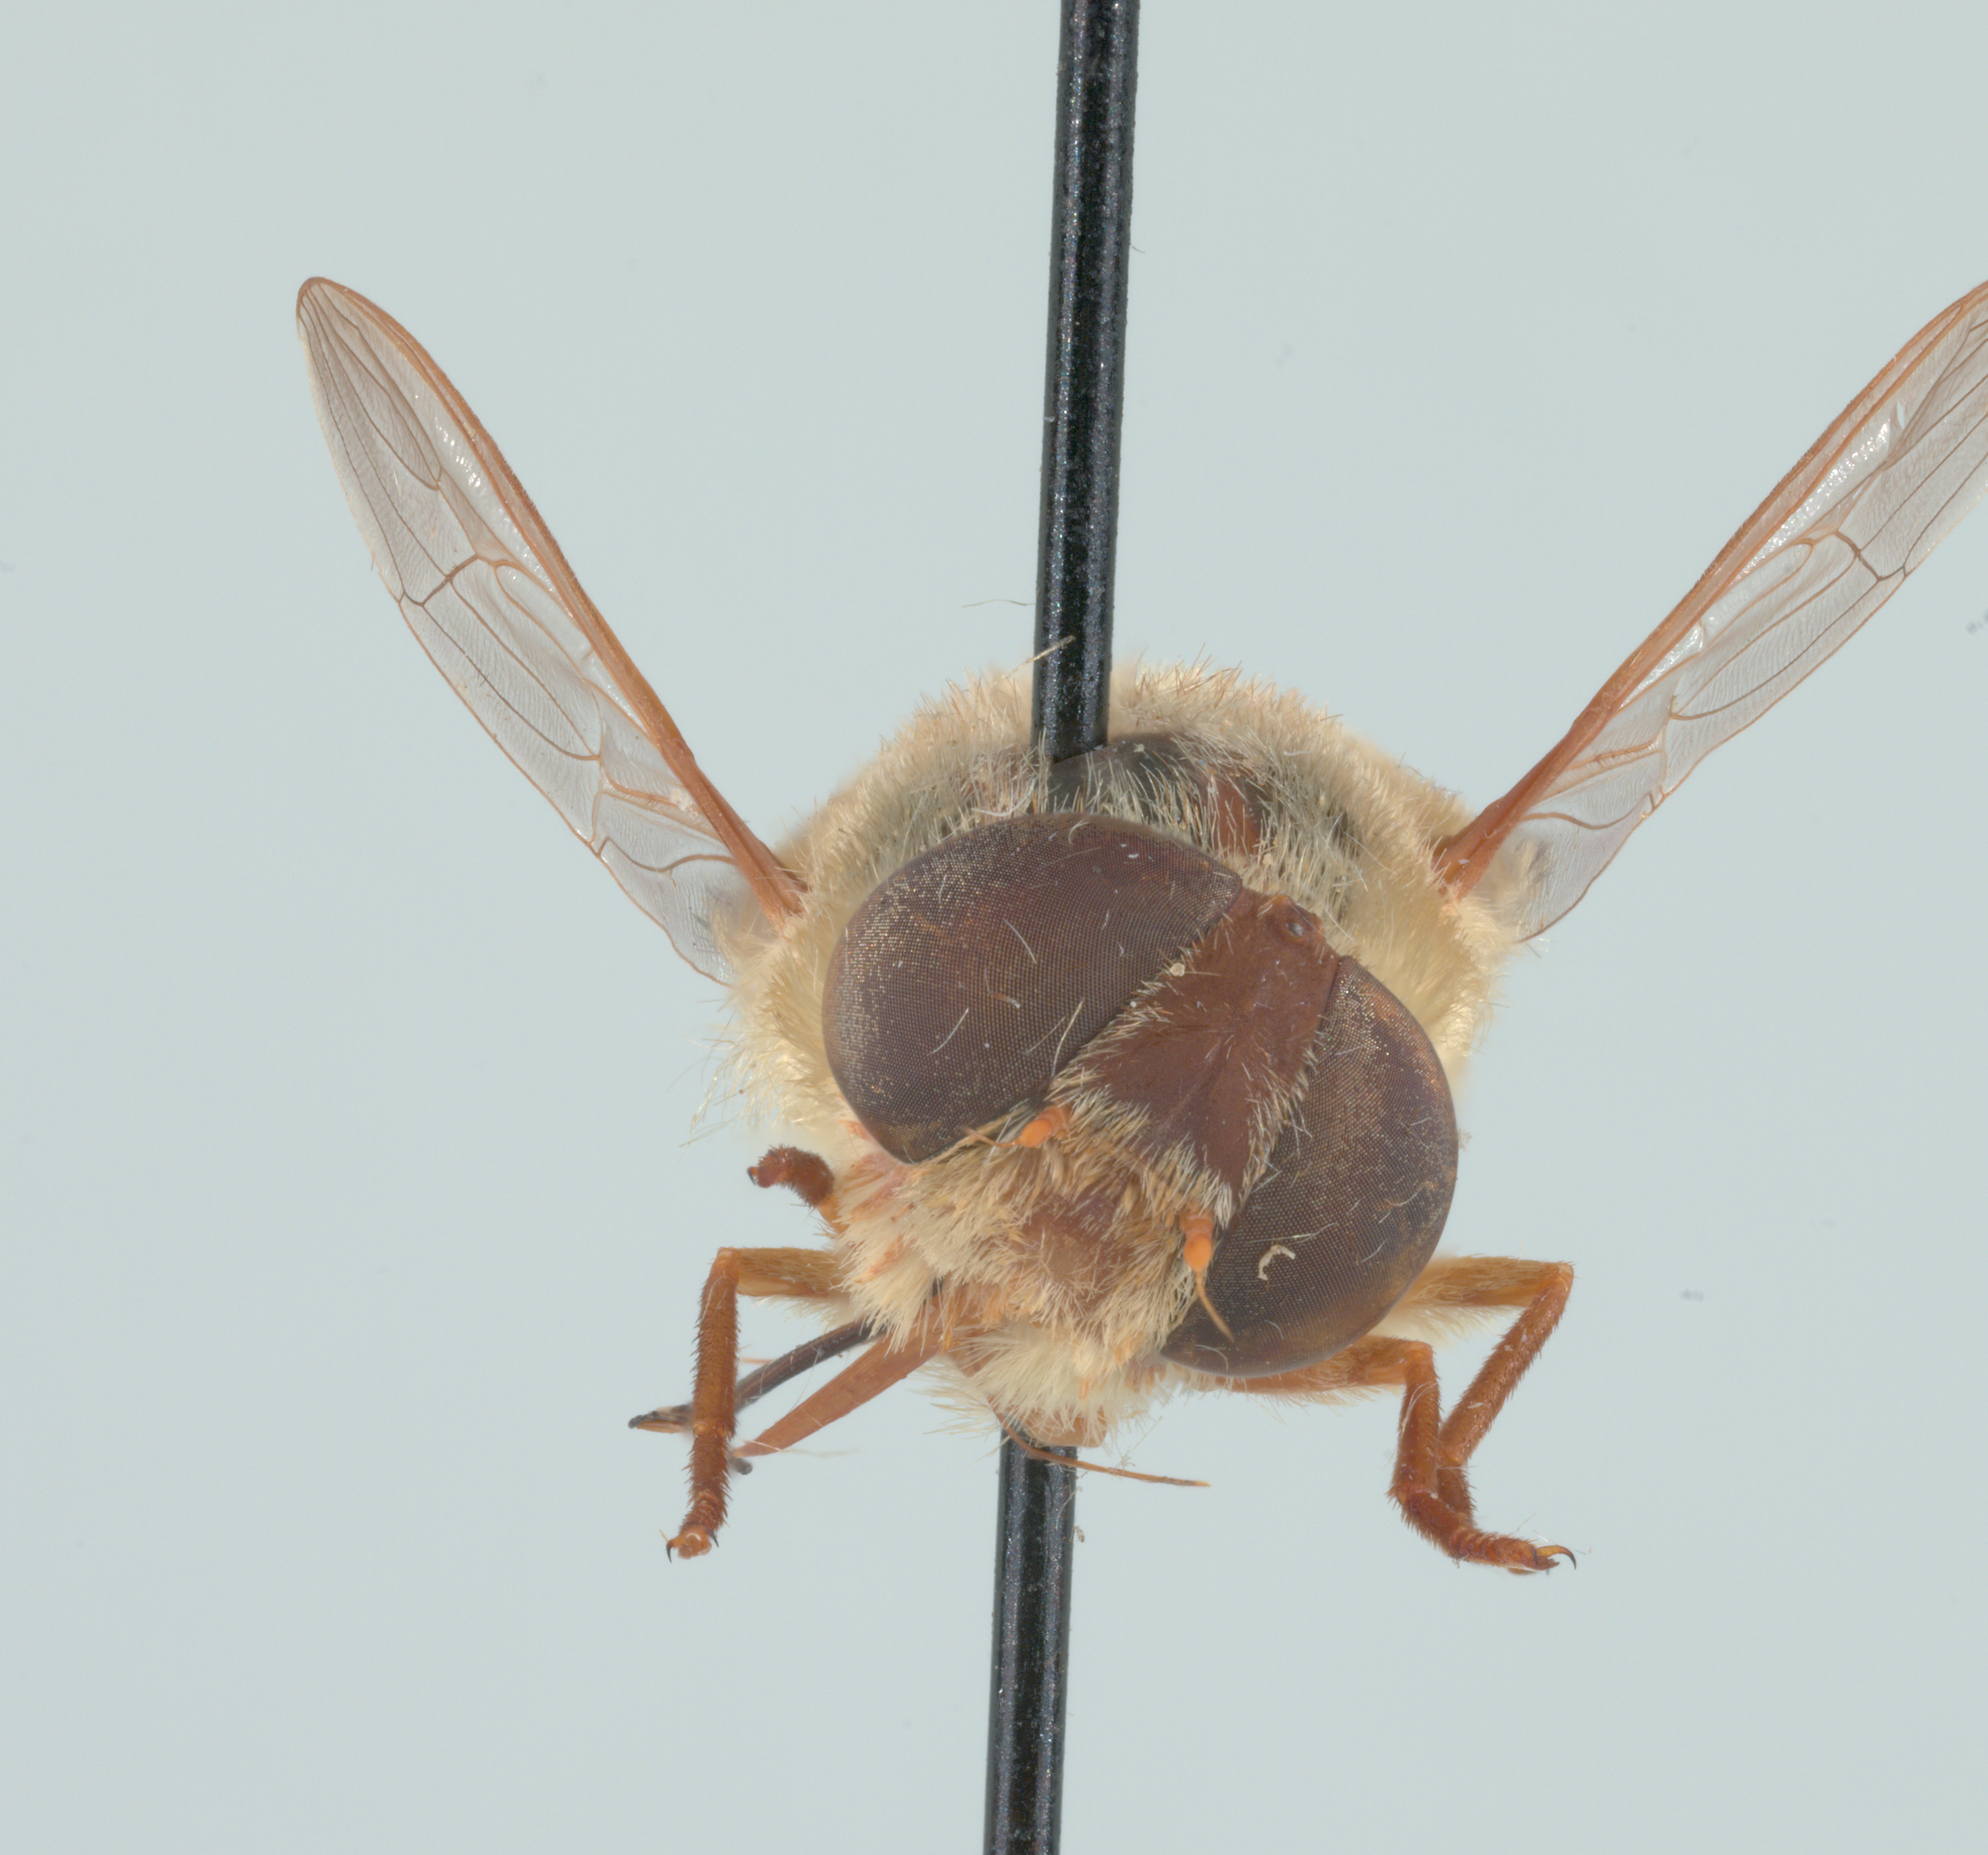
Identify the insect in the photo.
Neorhynchocephalus volaticus
